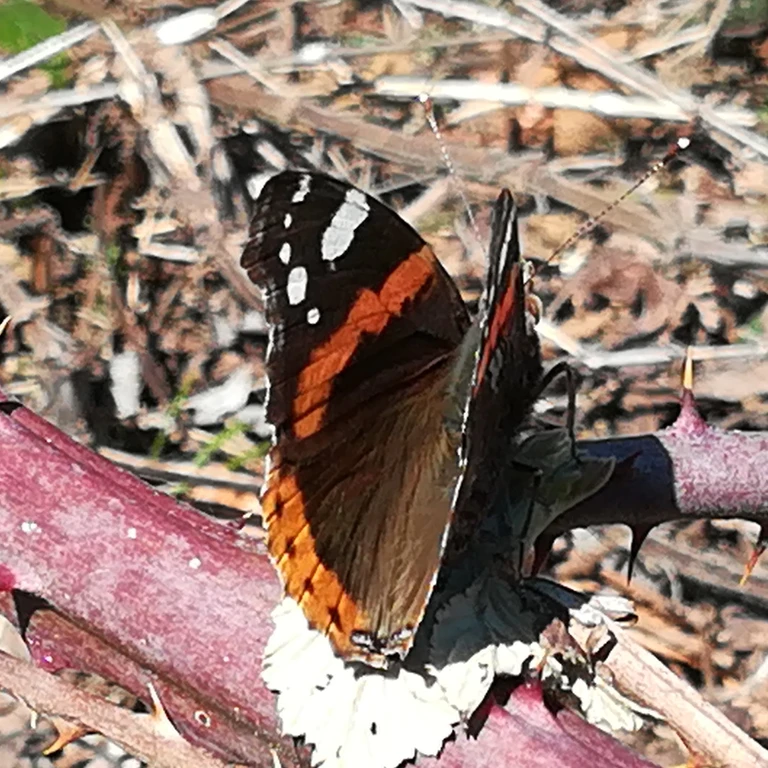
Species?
Vanessa atalanta
